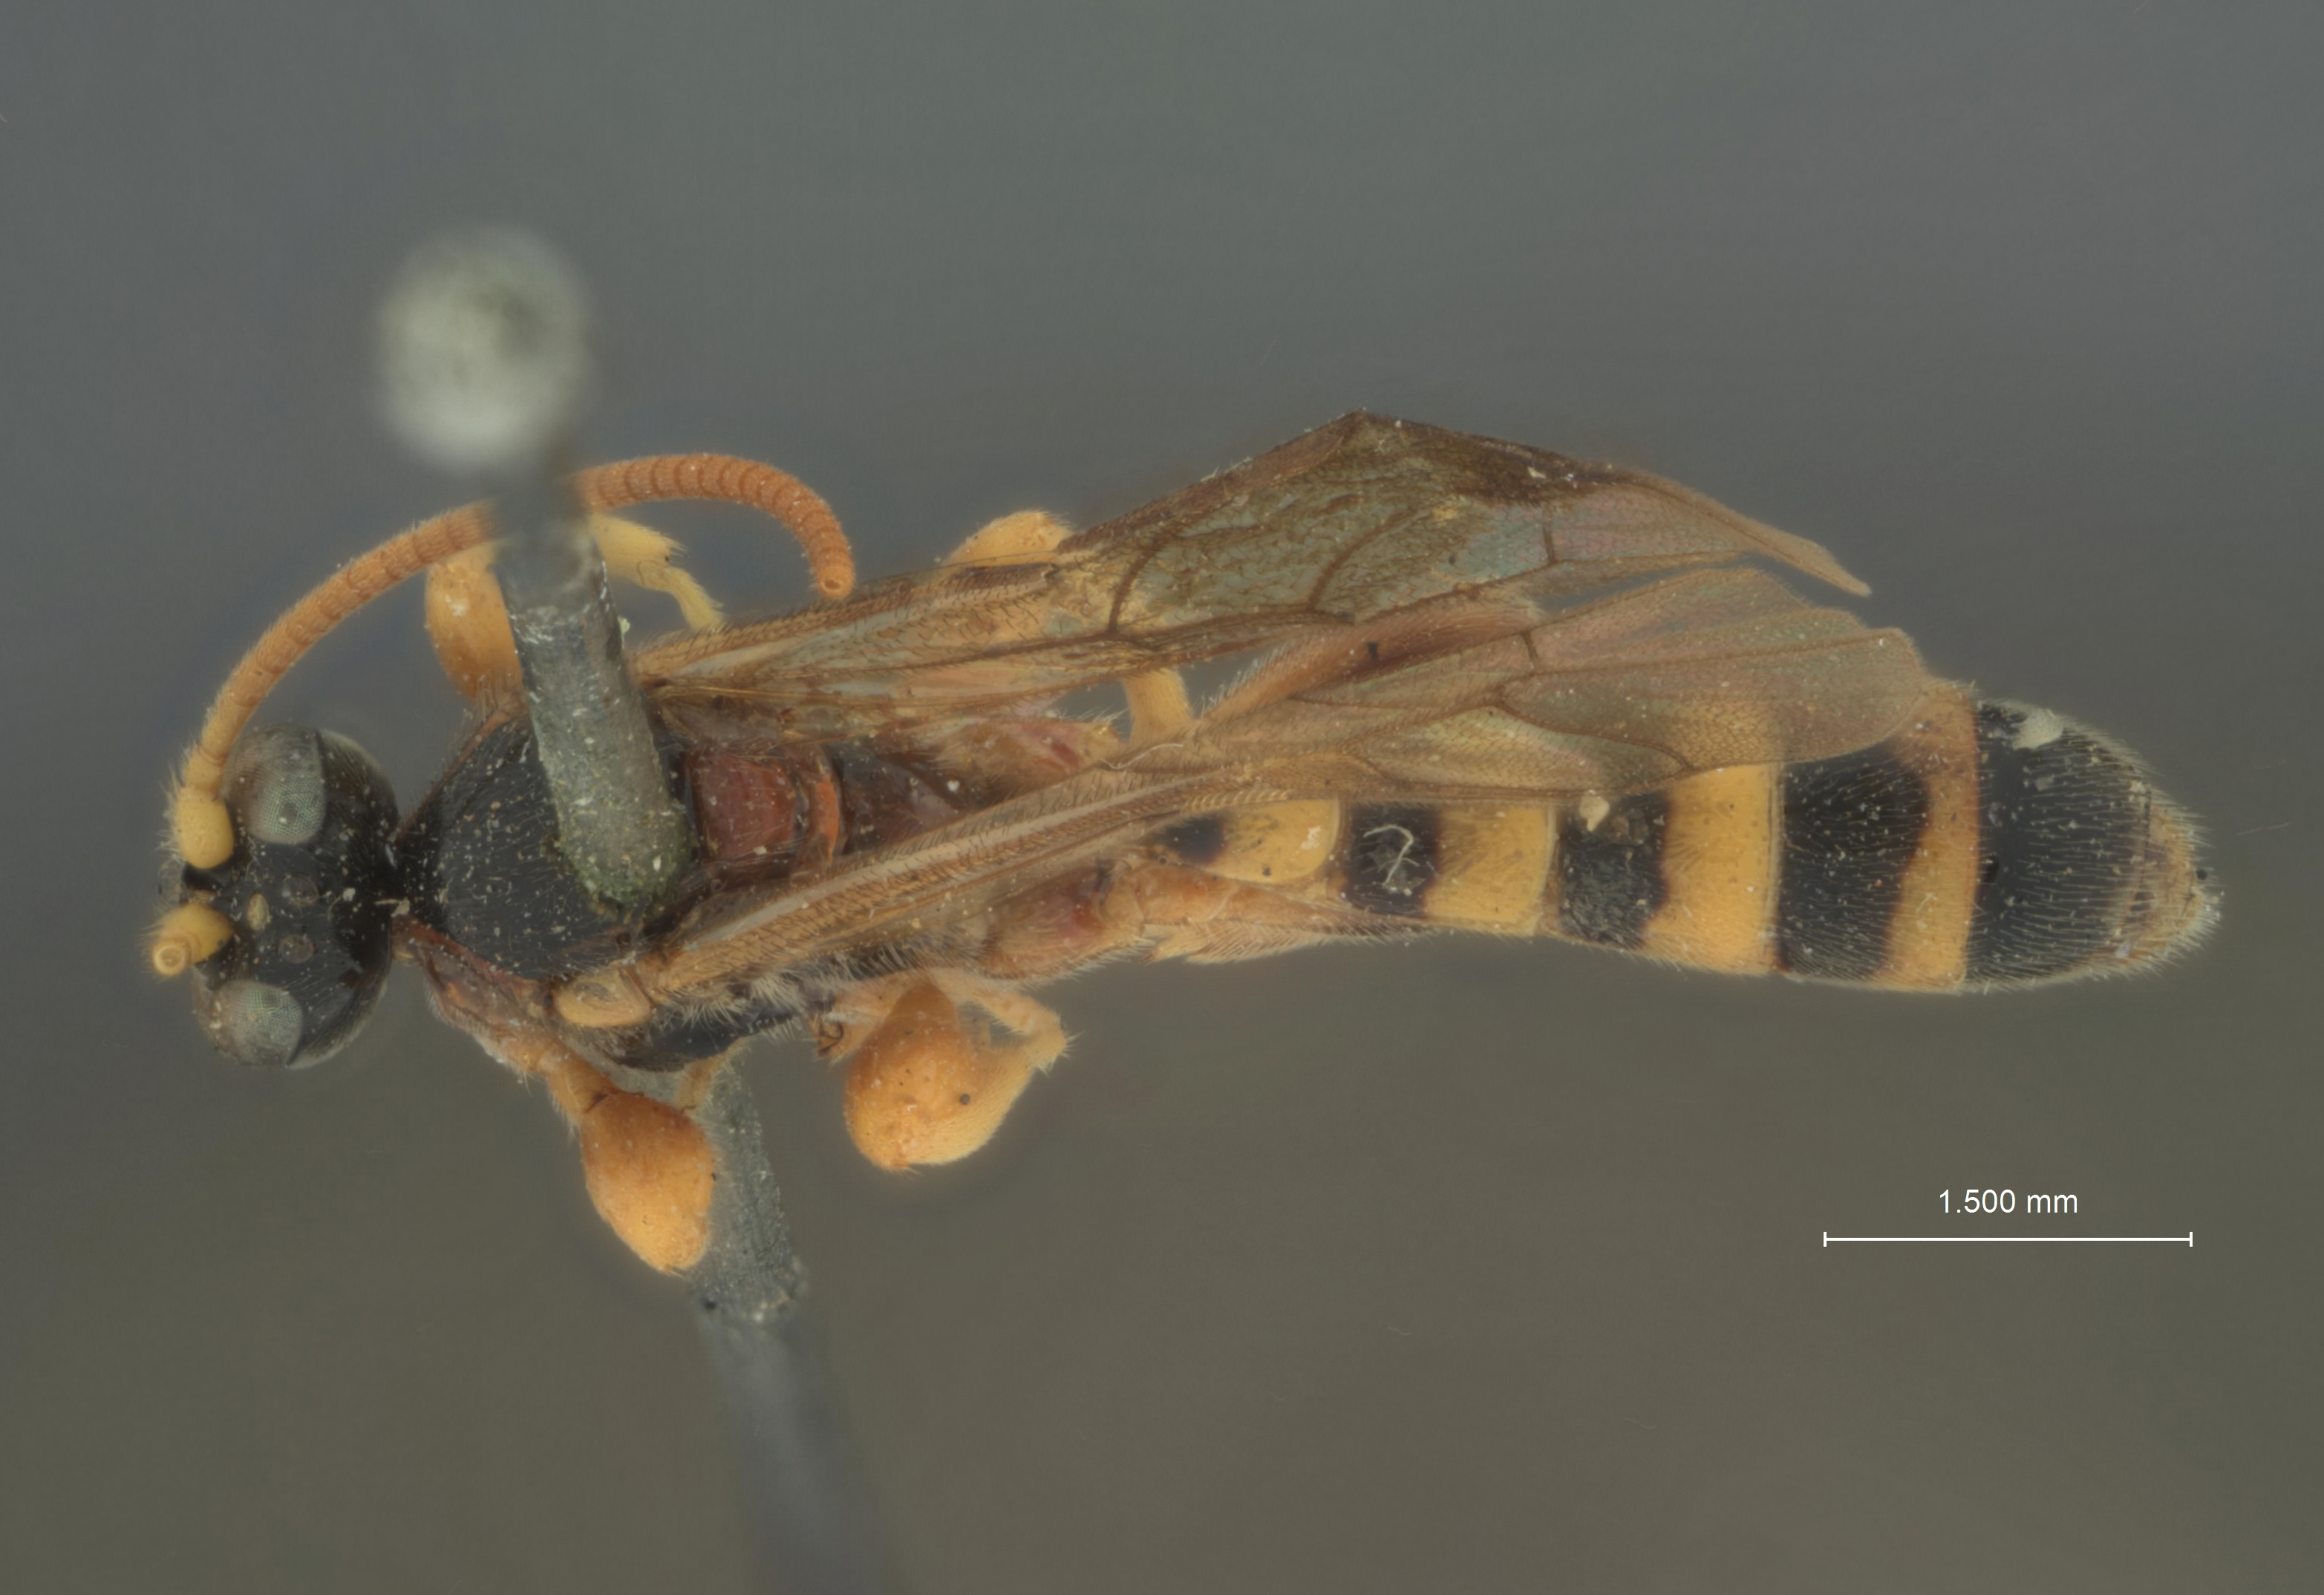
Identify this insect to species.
Ischyrocnemis carolina
